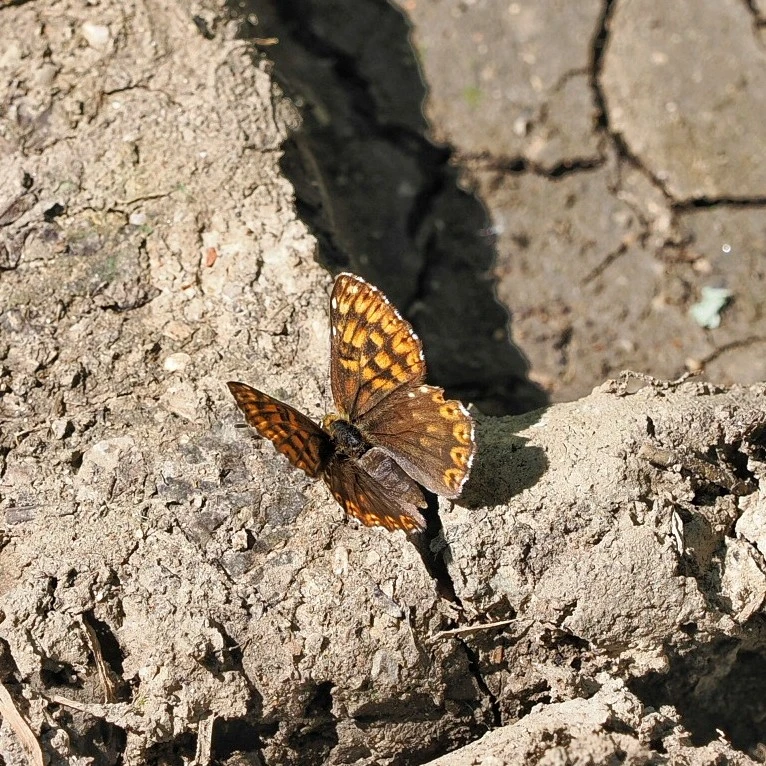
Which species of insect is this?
Hamearis lucina
